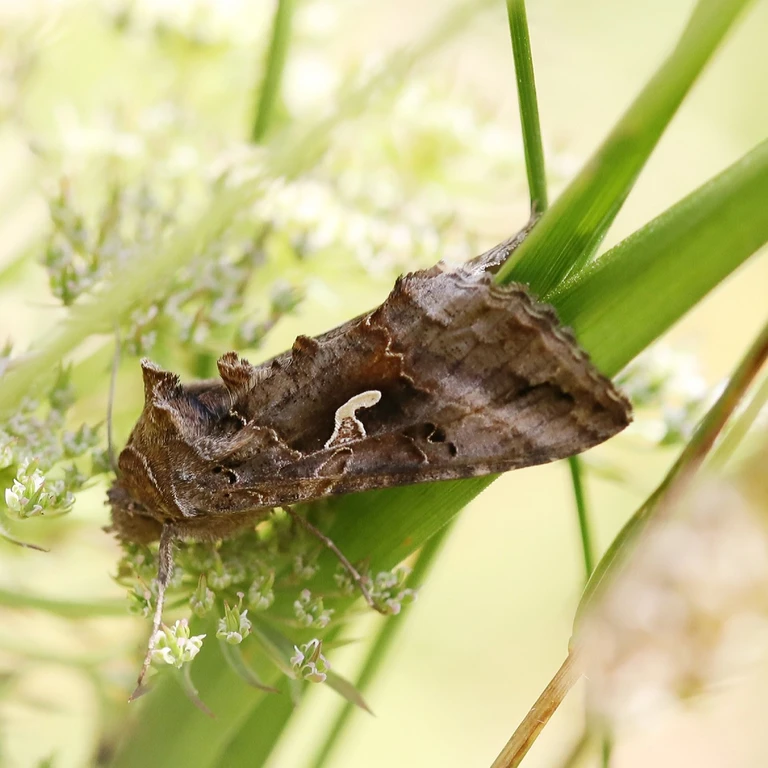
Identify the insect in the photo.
Autographa gamma
